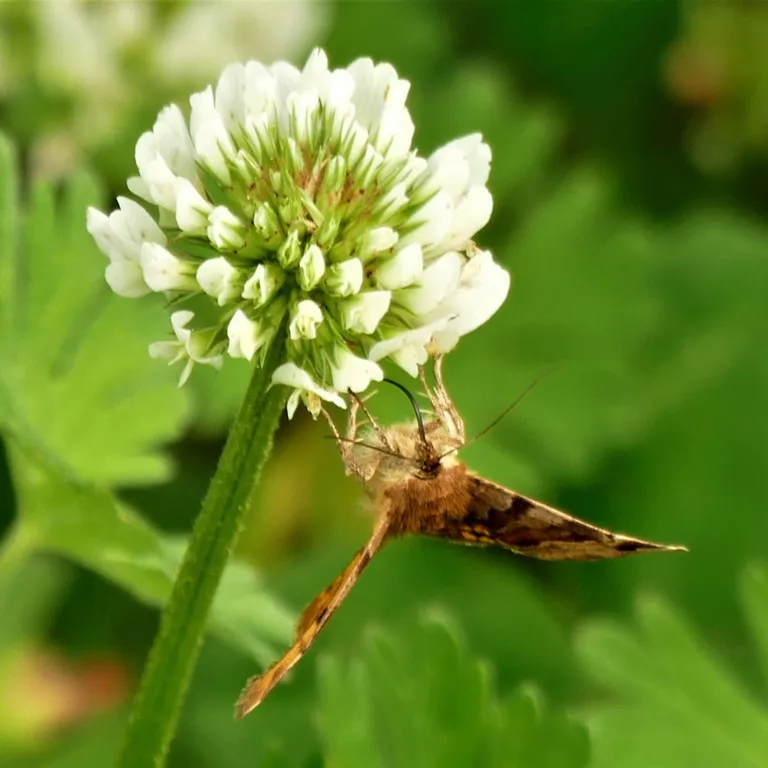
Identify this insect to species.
Euclidia glyphica
